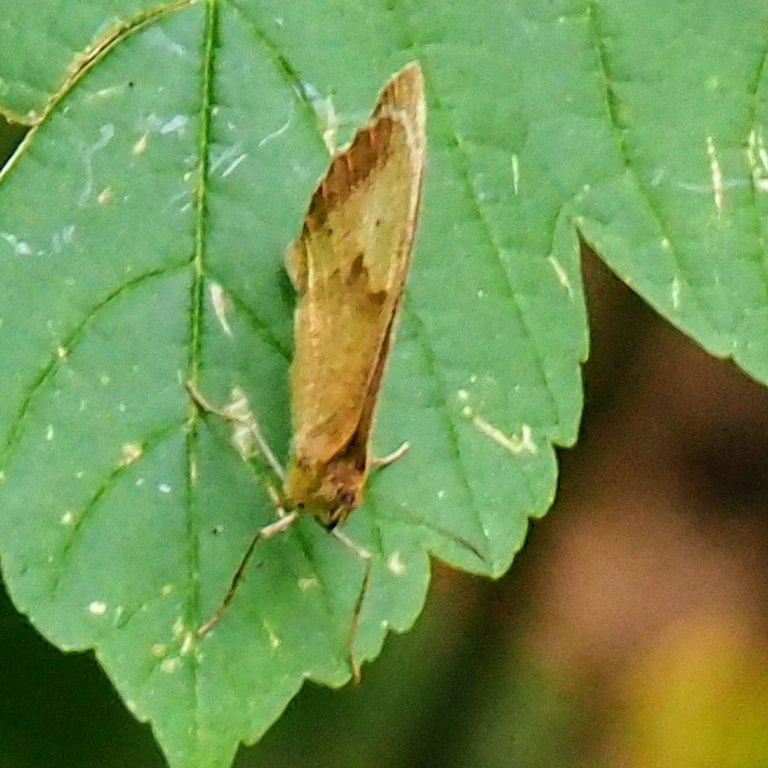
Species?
Maniola jurtina
